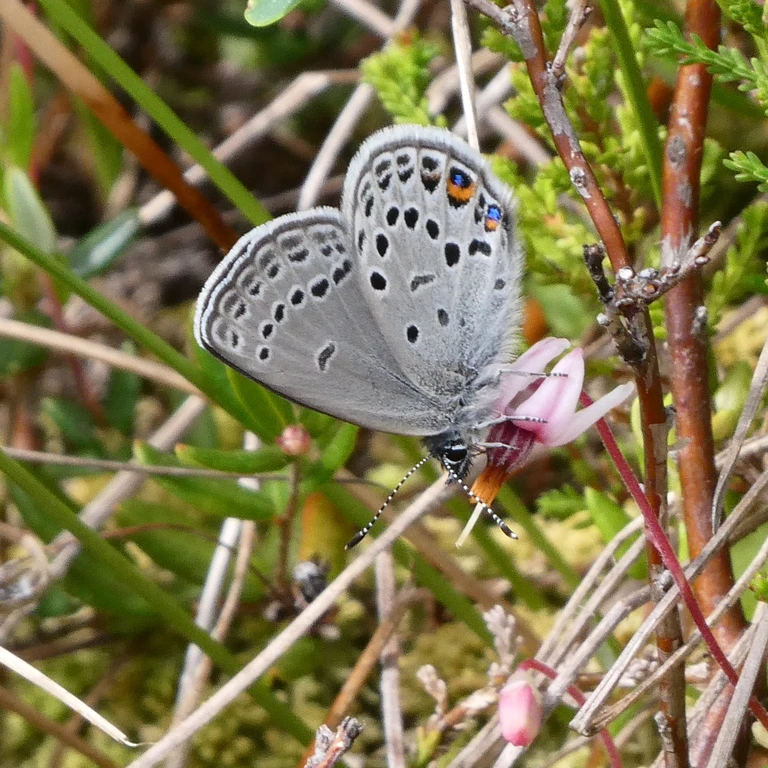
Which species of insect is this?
Agriades optilete (also Vacciniina optilete)
